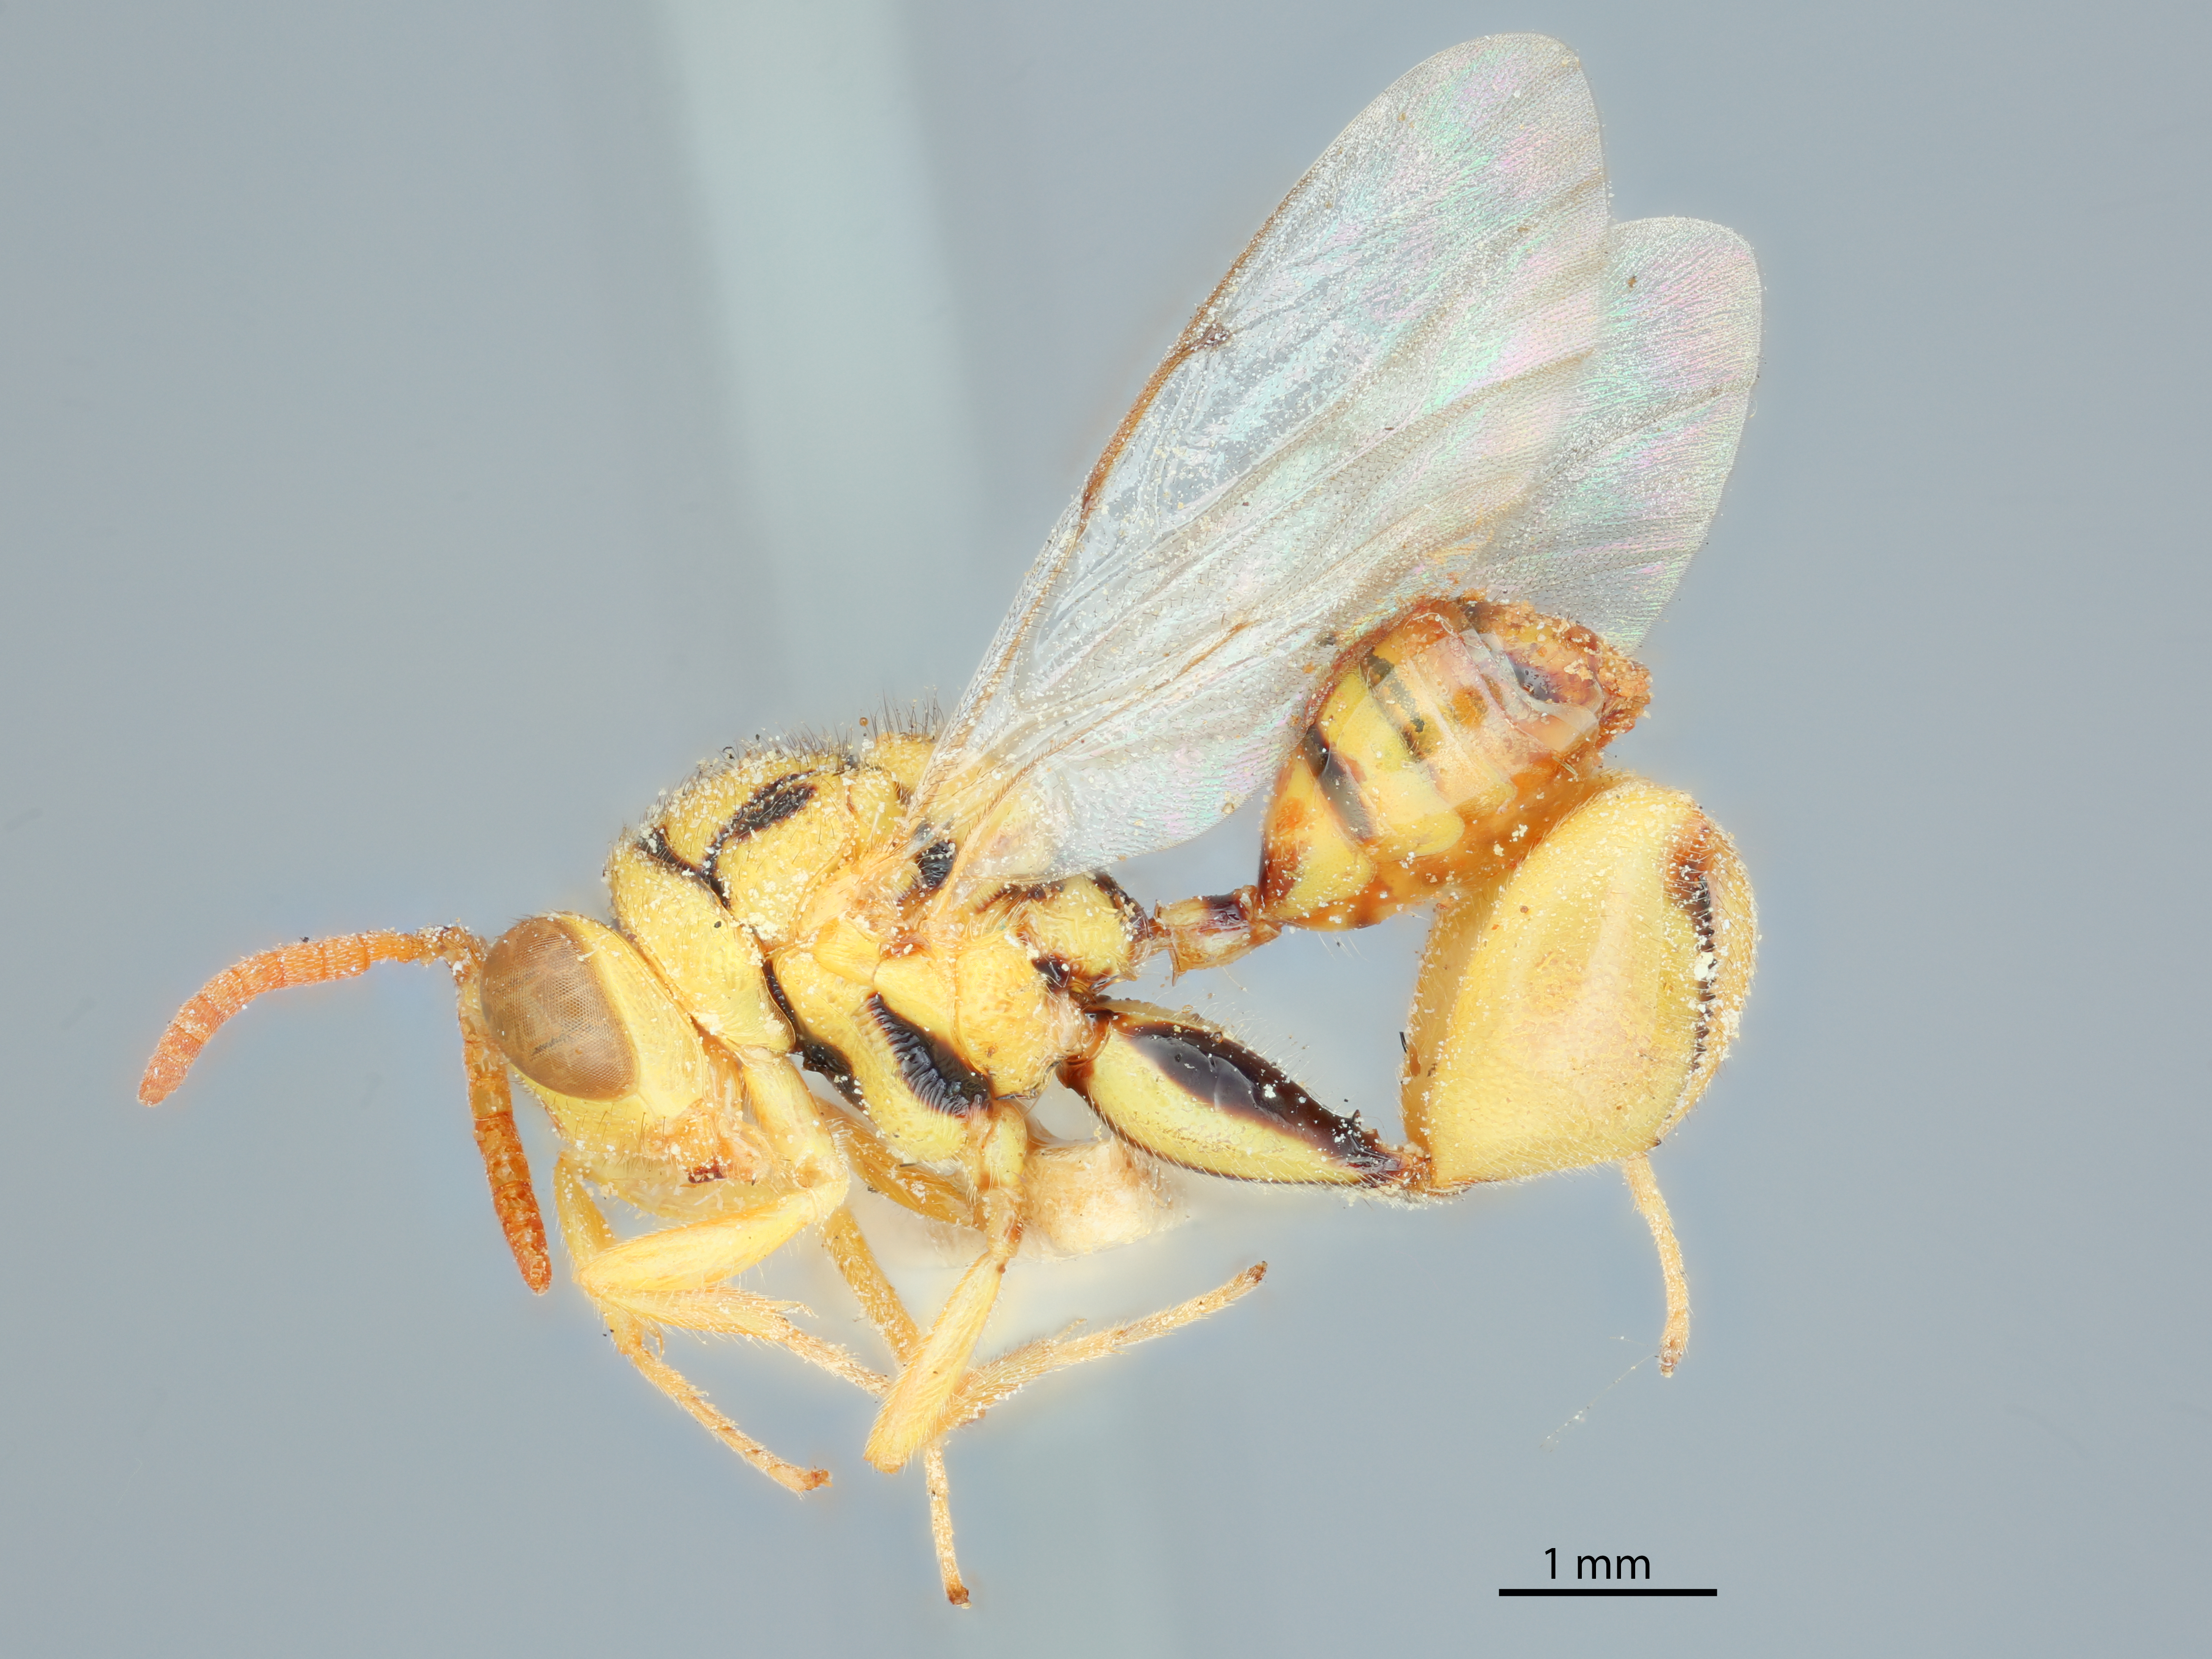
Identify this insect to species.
Spilochalcis insularis
